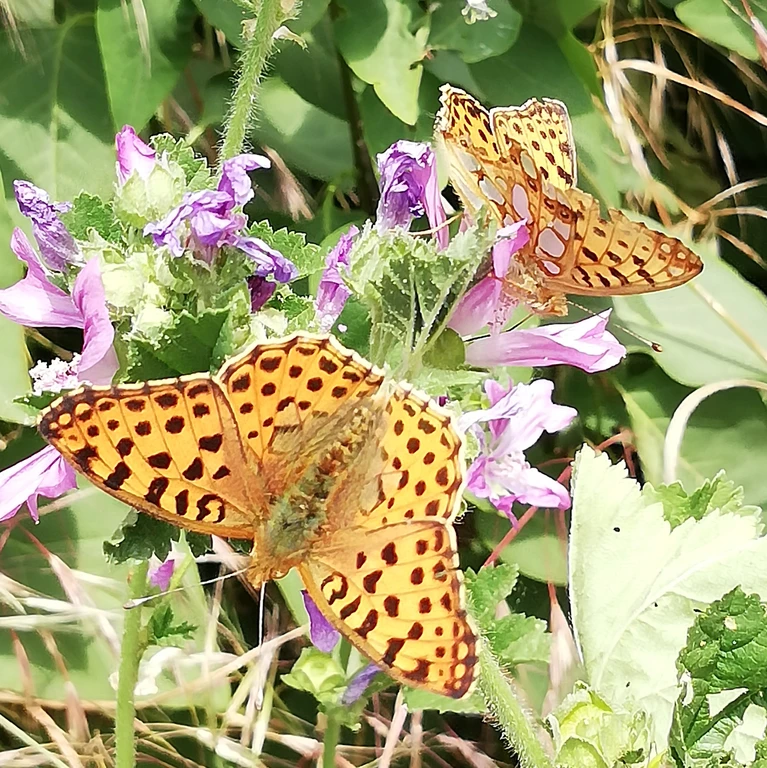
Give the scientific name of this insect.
Issoria lathonia
